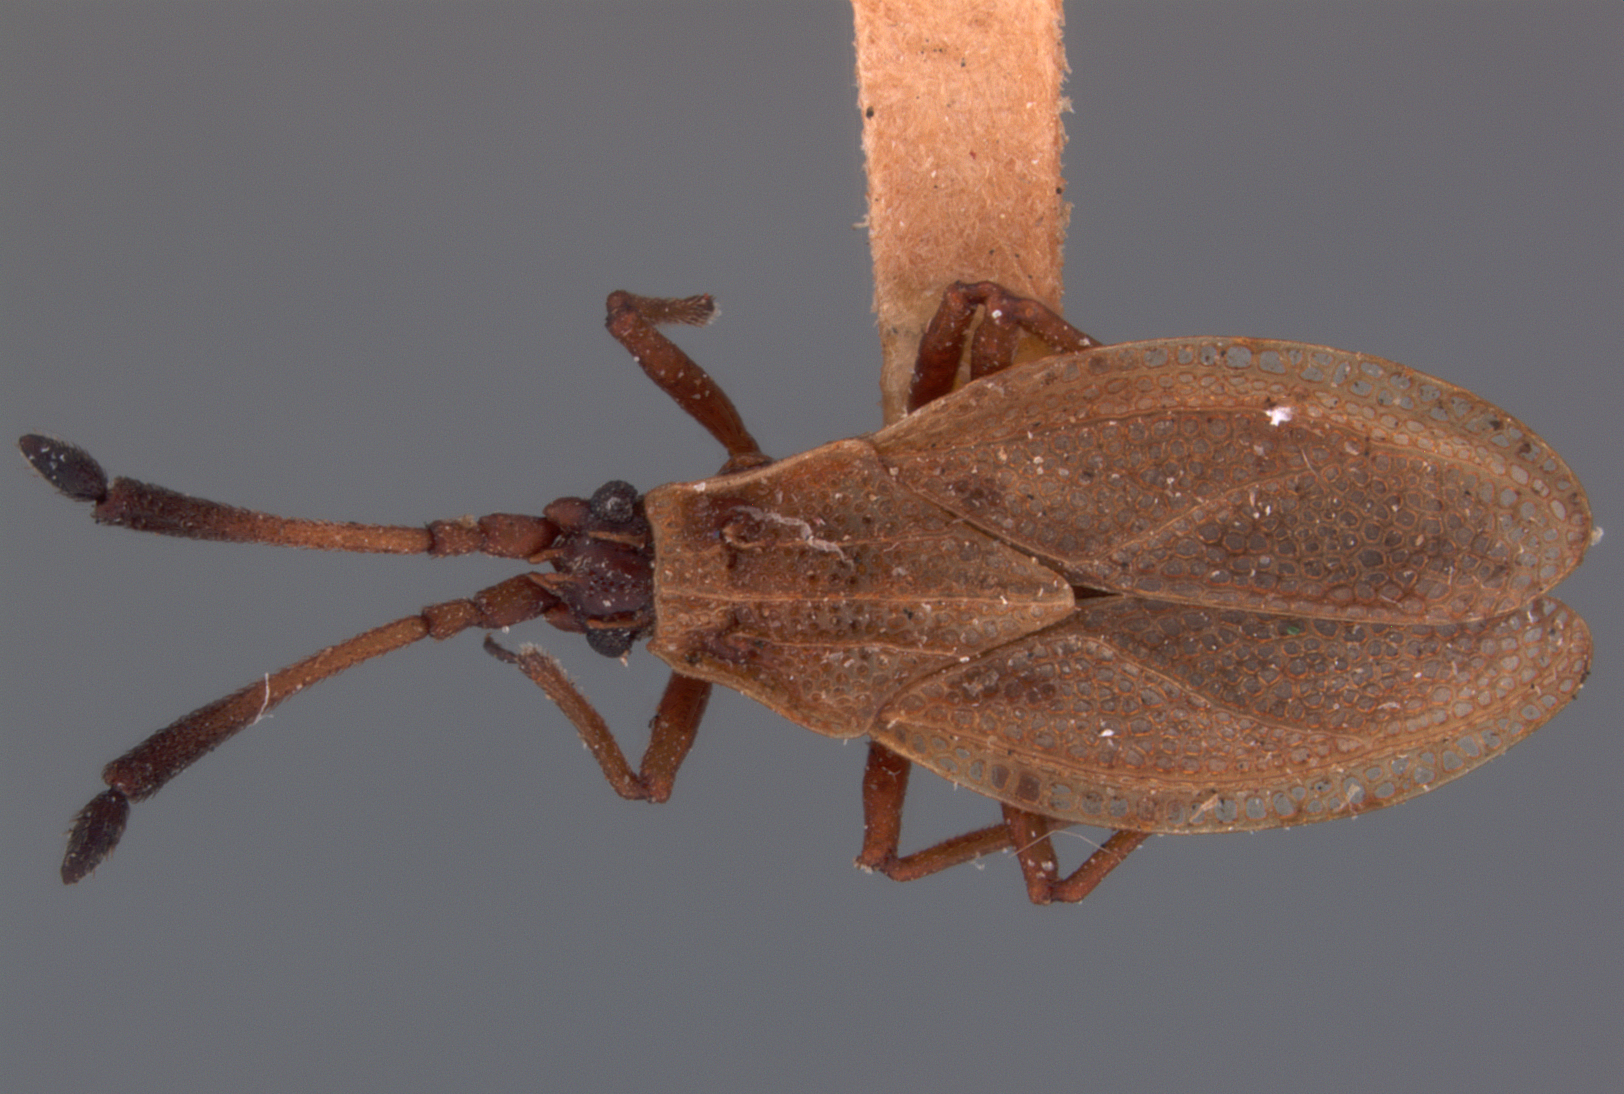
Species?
Hesperotingis occidentalis
